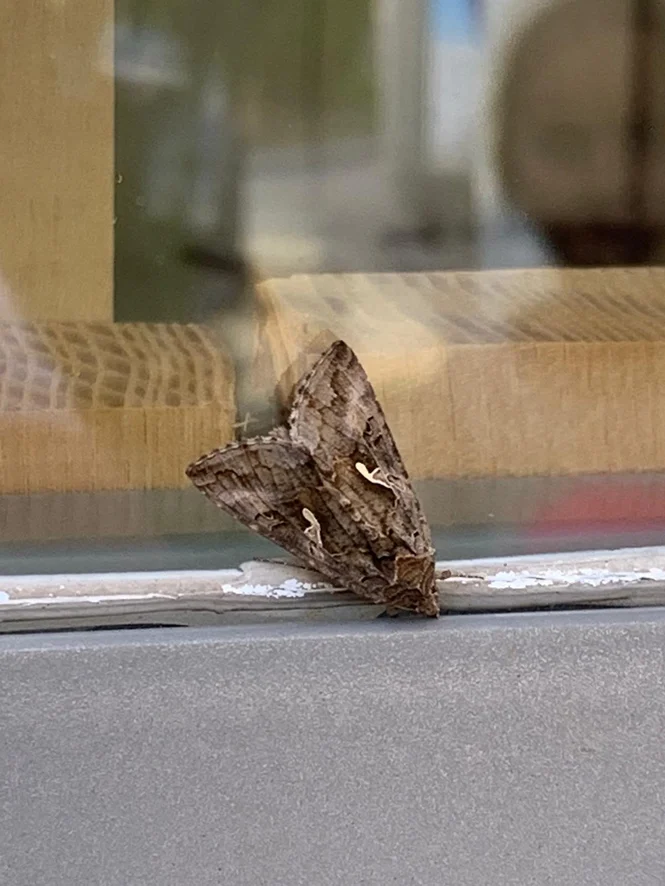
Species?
Autographa gamma
